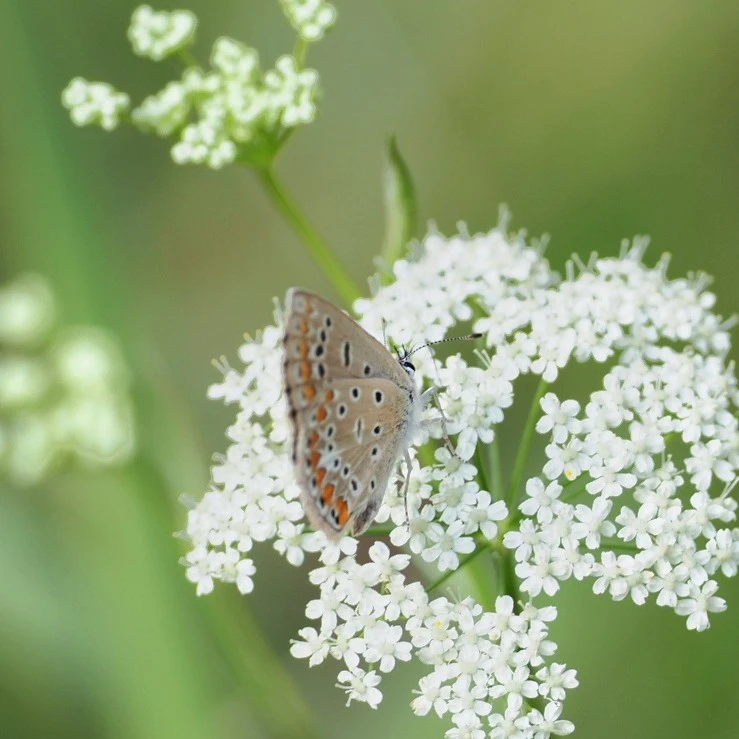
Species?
Polyommatus icarus
